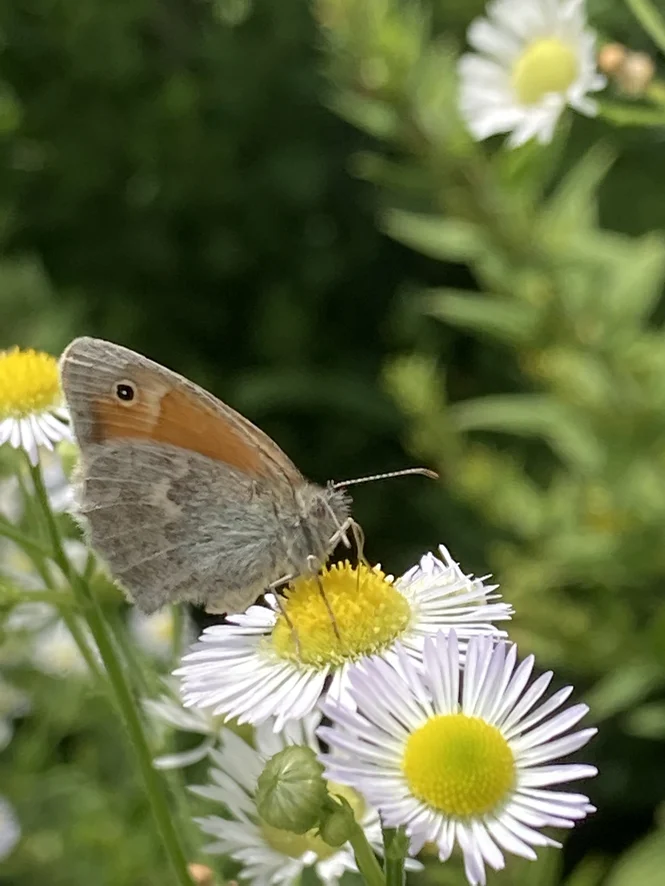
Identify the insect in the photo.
Coenonympha pamphilus
